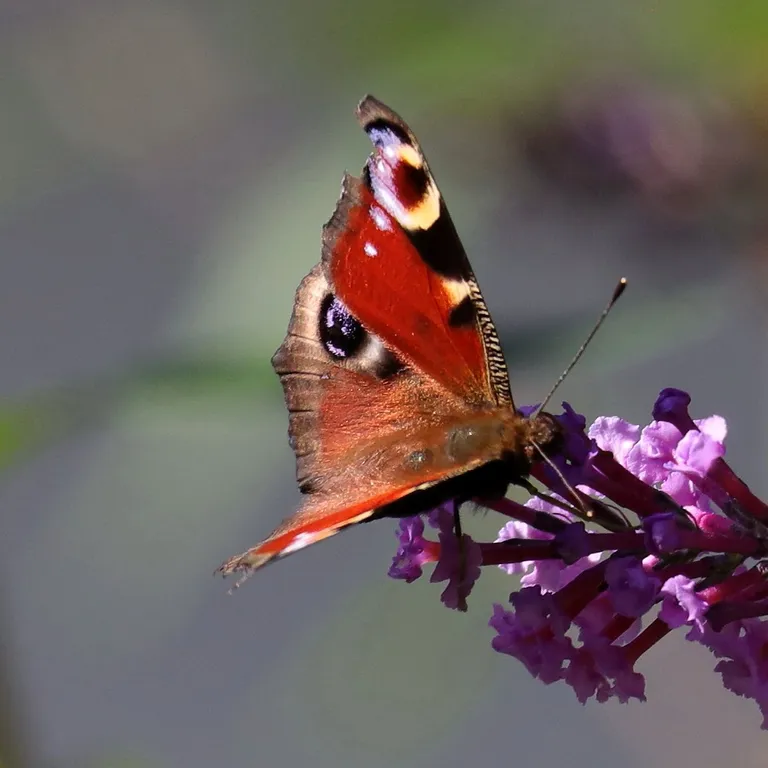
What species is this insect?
Aglais io
